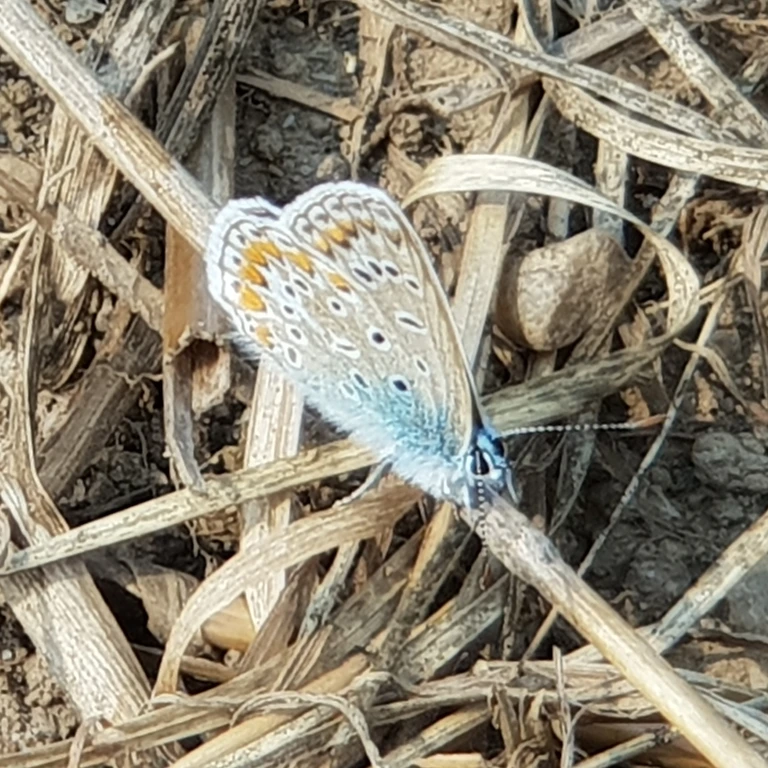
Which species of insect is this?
Polyommatus icarus
